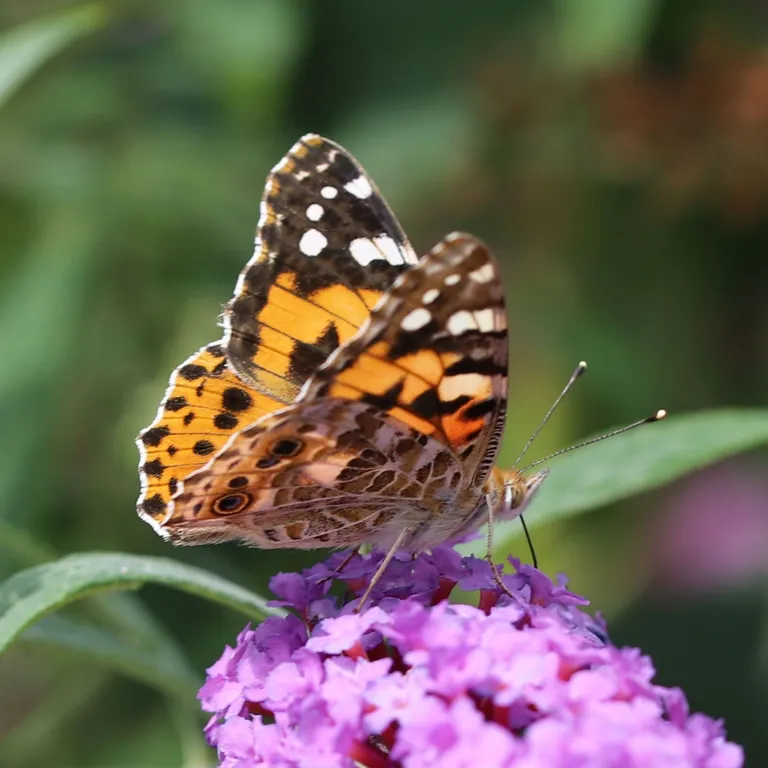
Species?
Vanessa cardui
